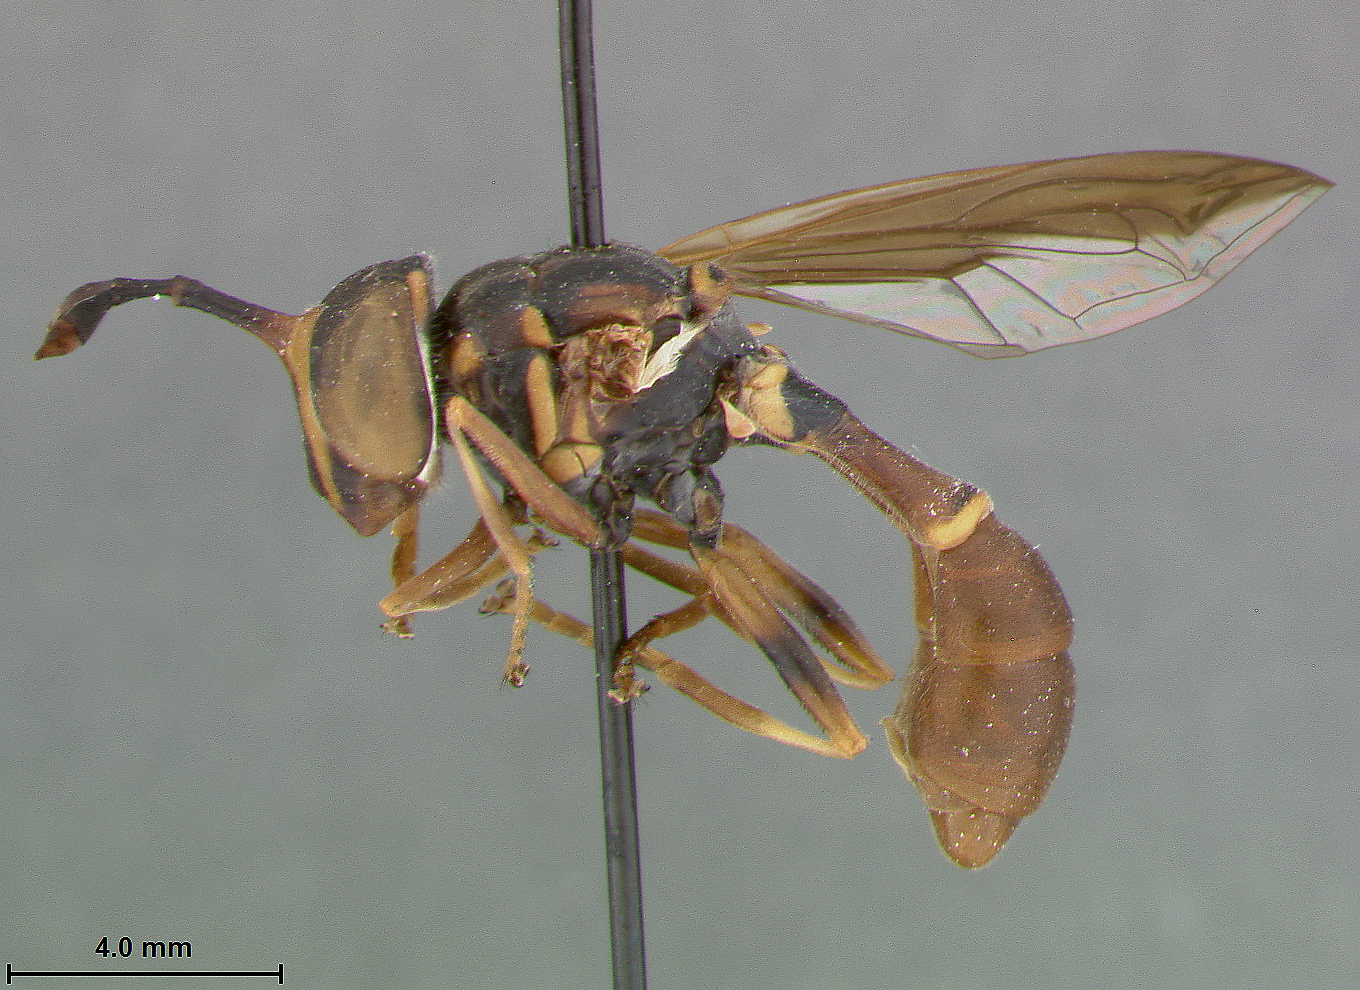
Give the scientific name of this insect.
Monoceromyia tricolor
